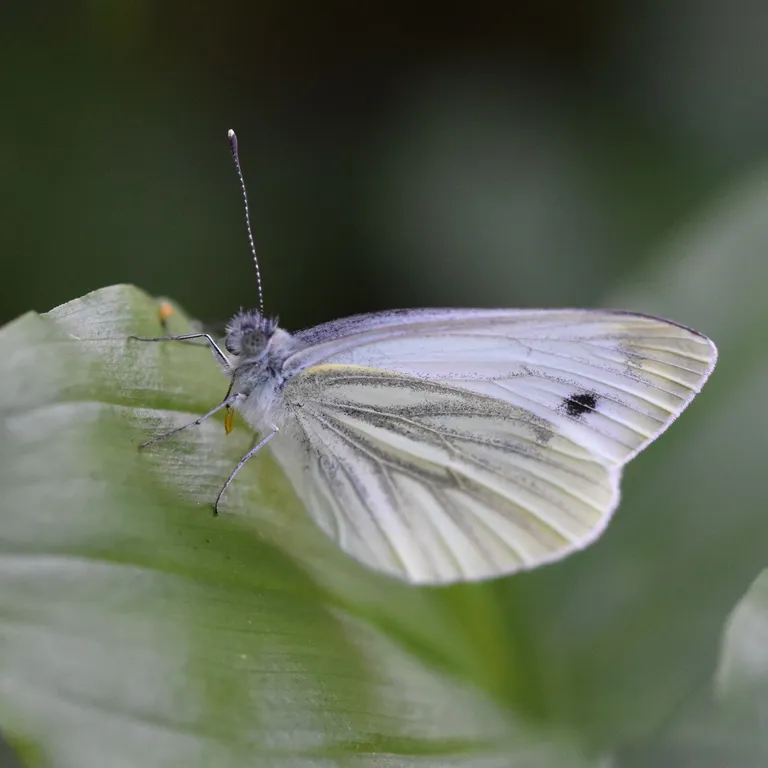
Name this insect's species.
Pieris napi
